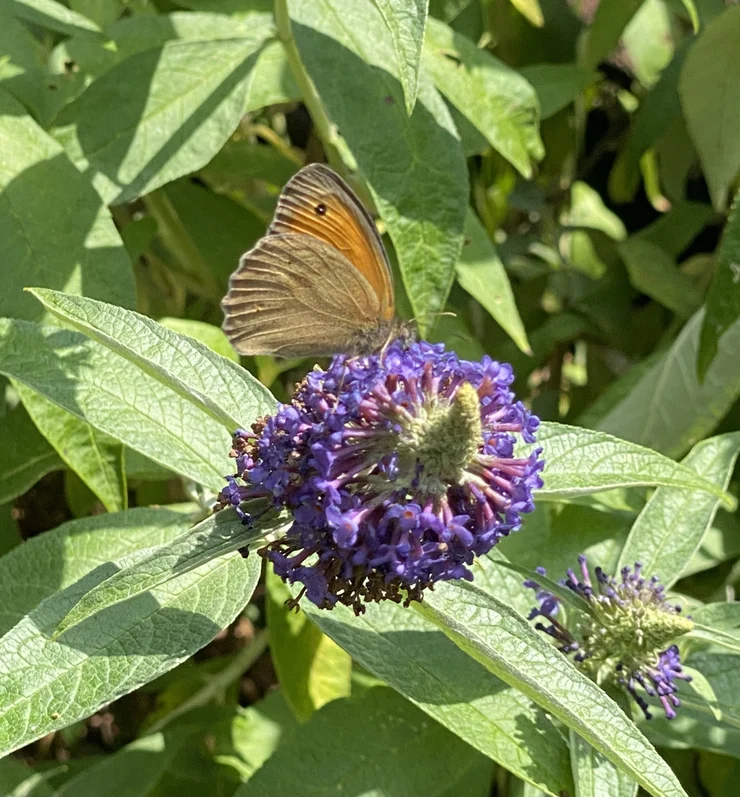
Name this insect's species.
Maniola jurtina
